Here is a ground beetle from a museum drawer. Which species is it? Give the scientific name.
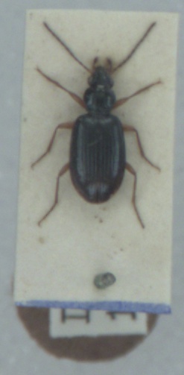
Bembidion monticola
